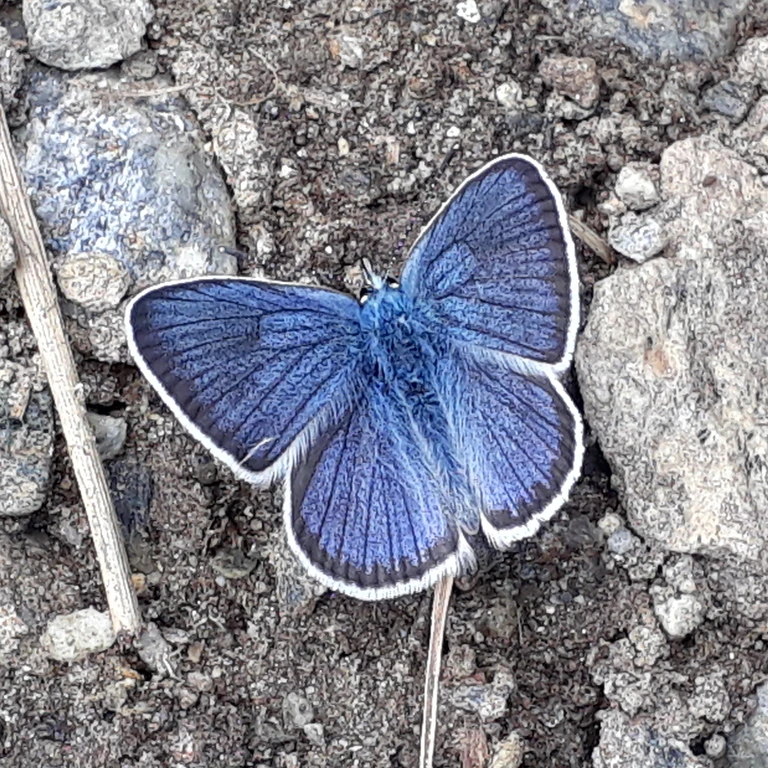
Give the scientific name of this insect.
Cyaniris semiargus
